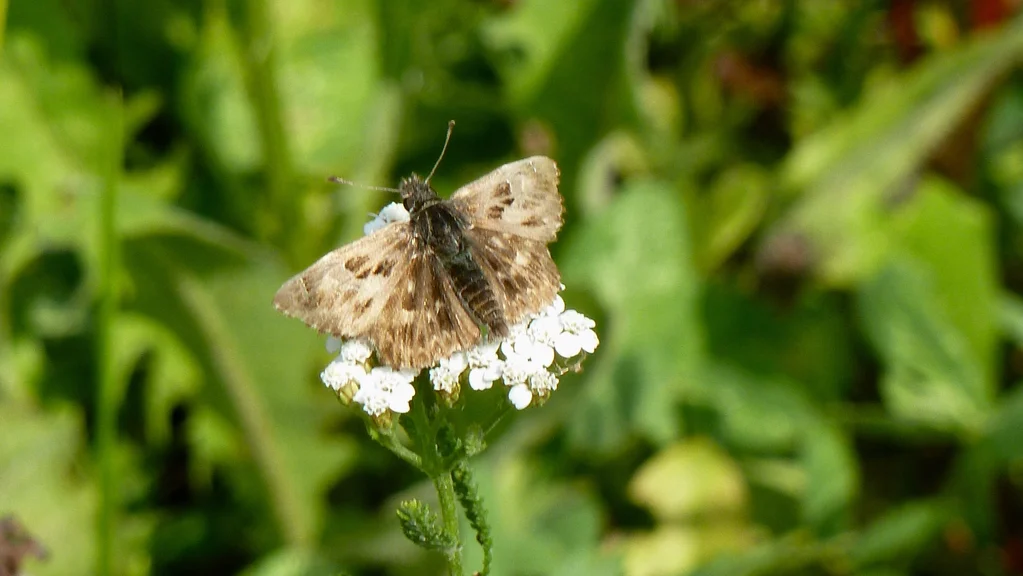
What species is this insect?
Carcharodus alceae
